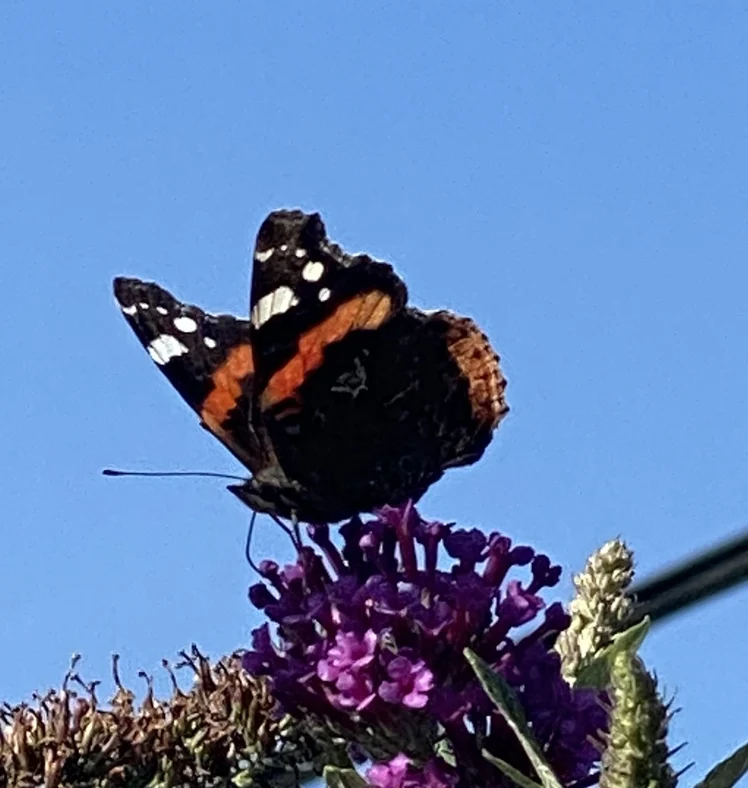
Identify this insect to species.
Vanessa atalanta
